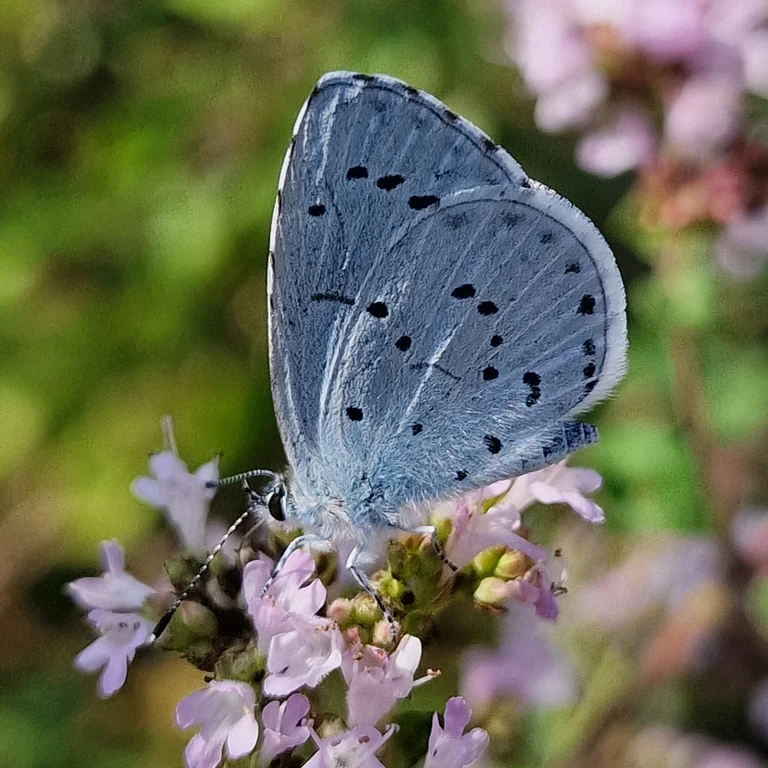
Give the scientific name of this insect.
Celastrina argiolus
